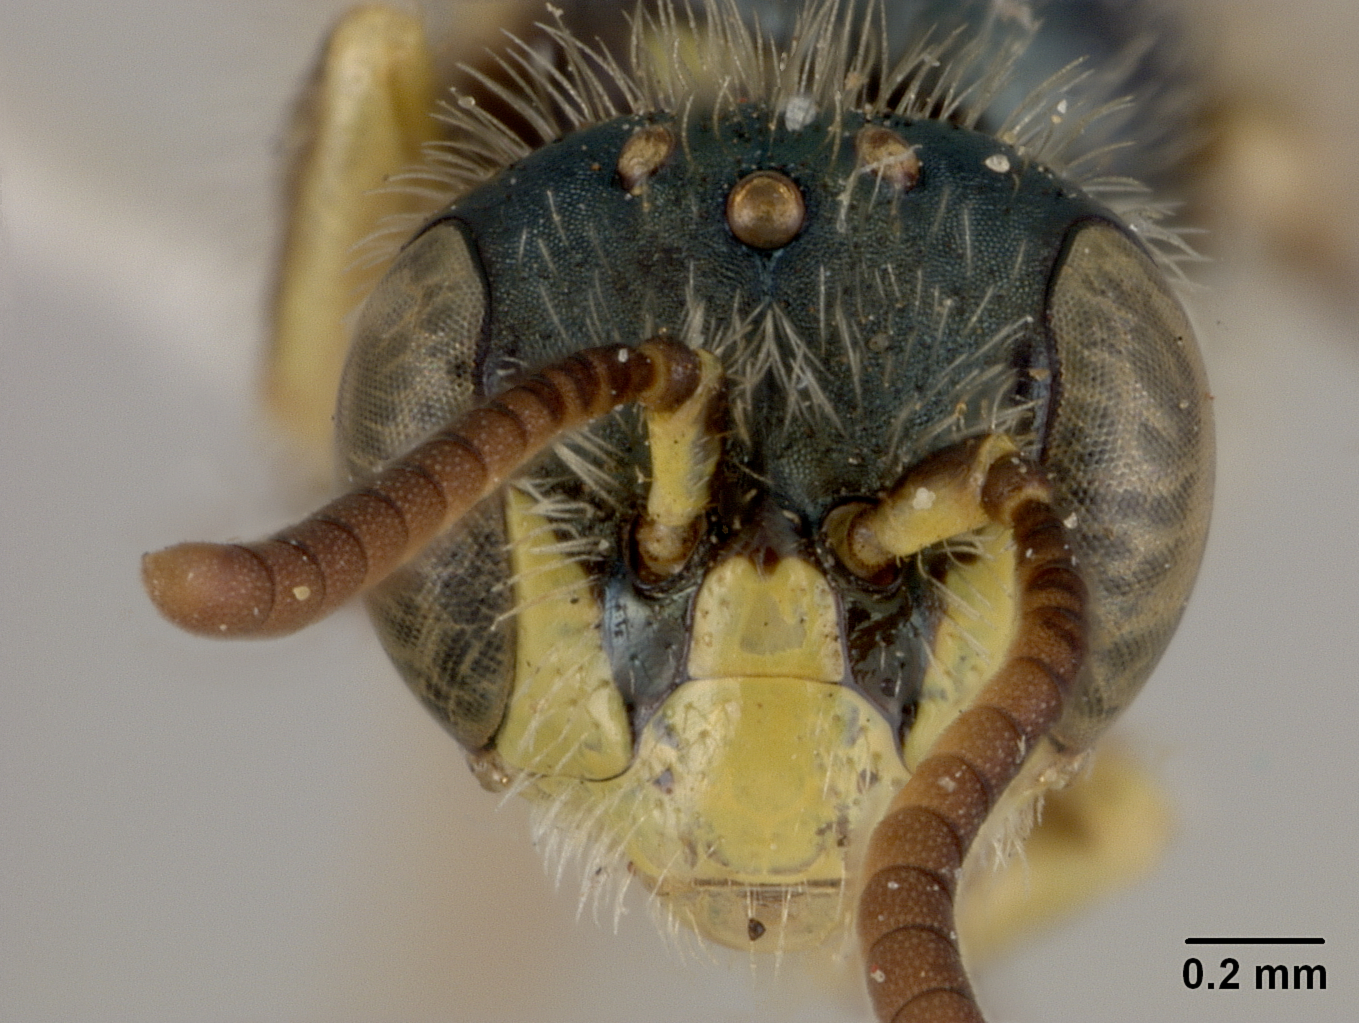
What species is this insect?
Perdita swezeyi
